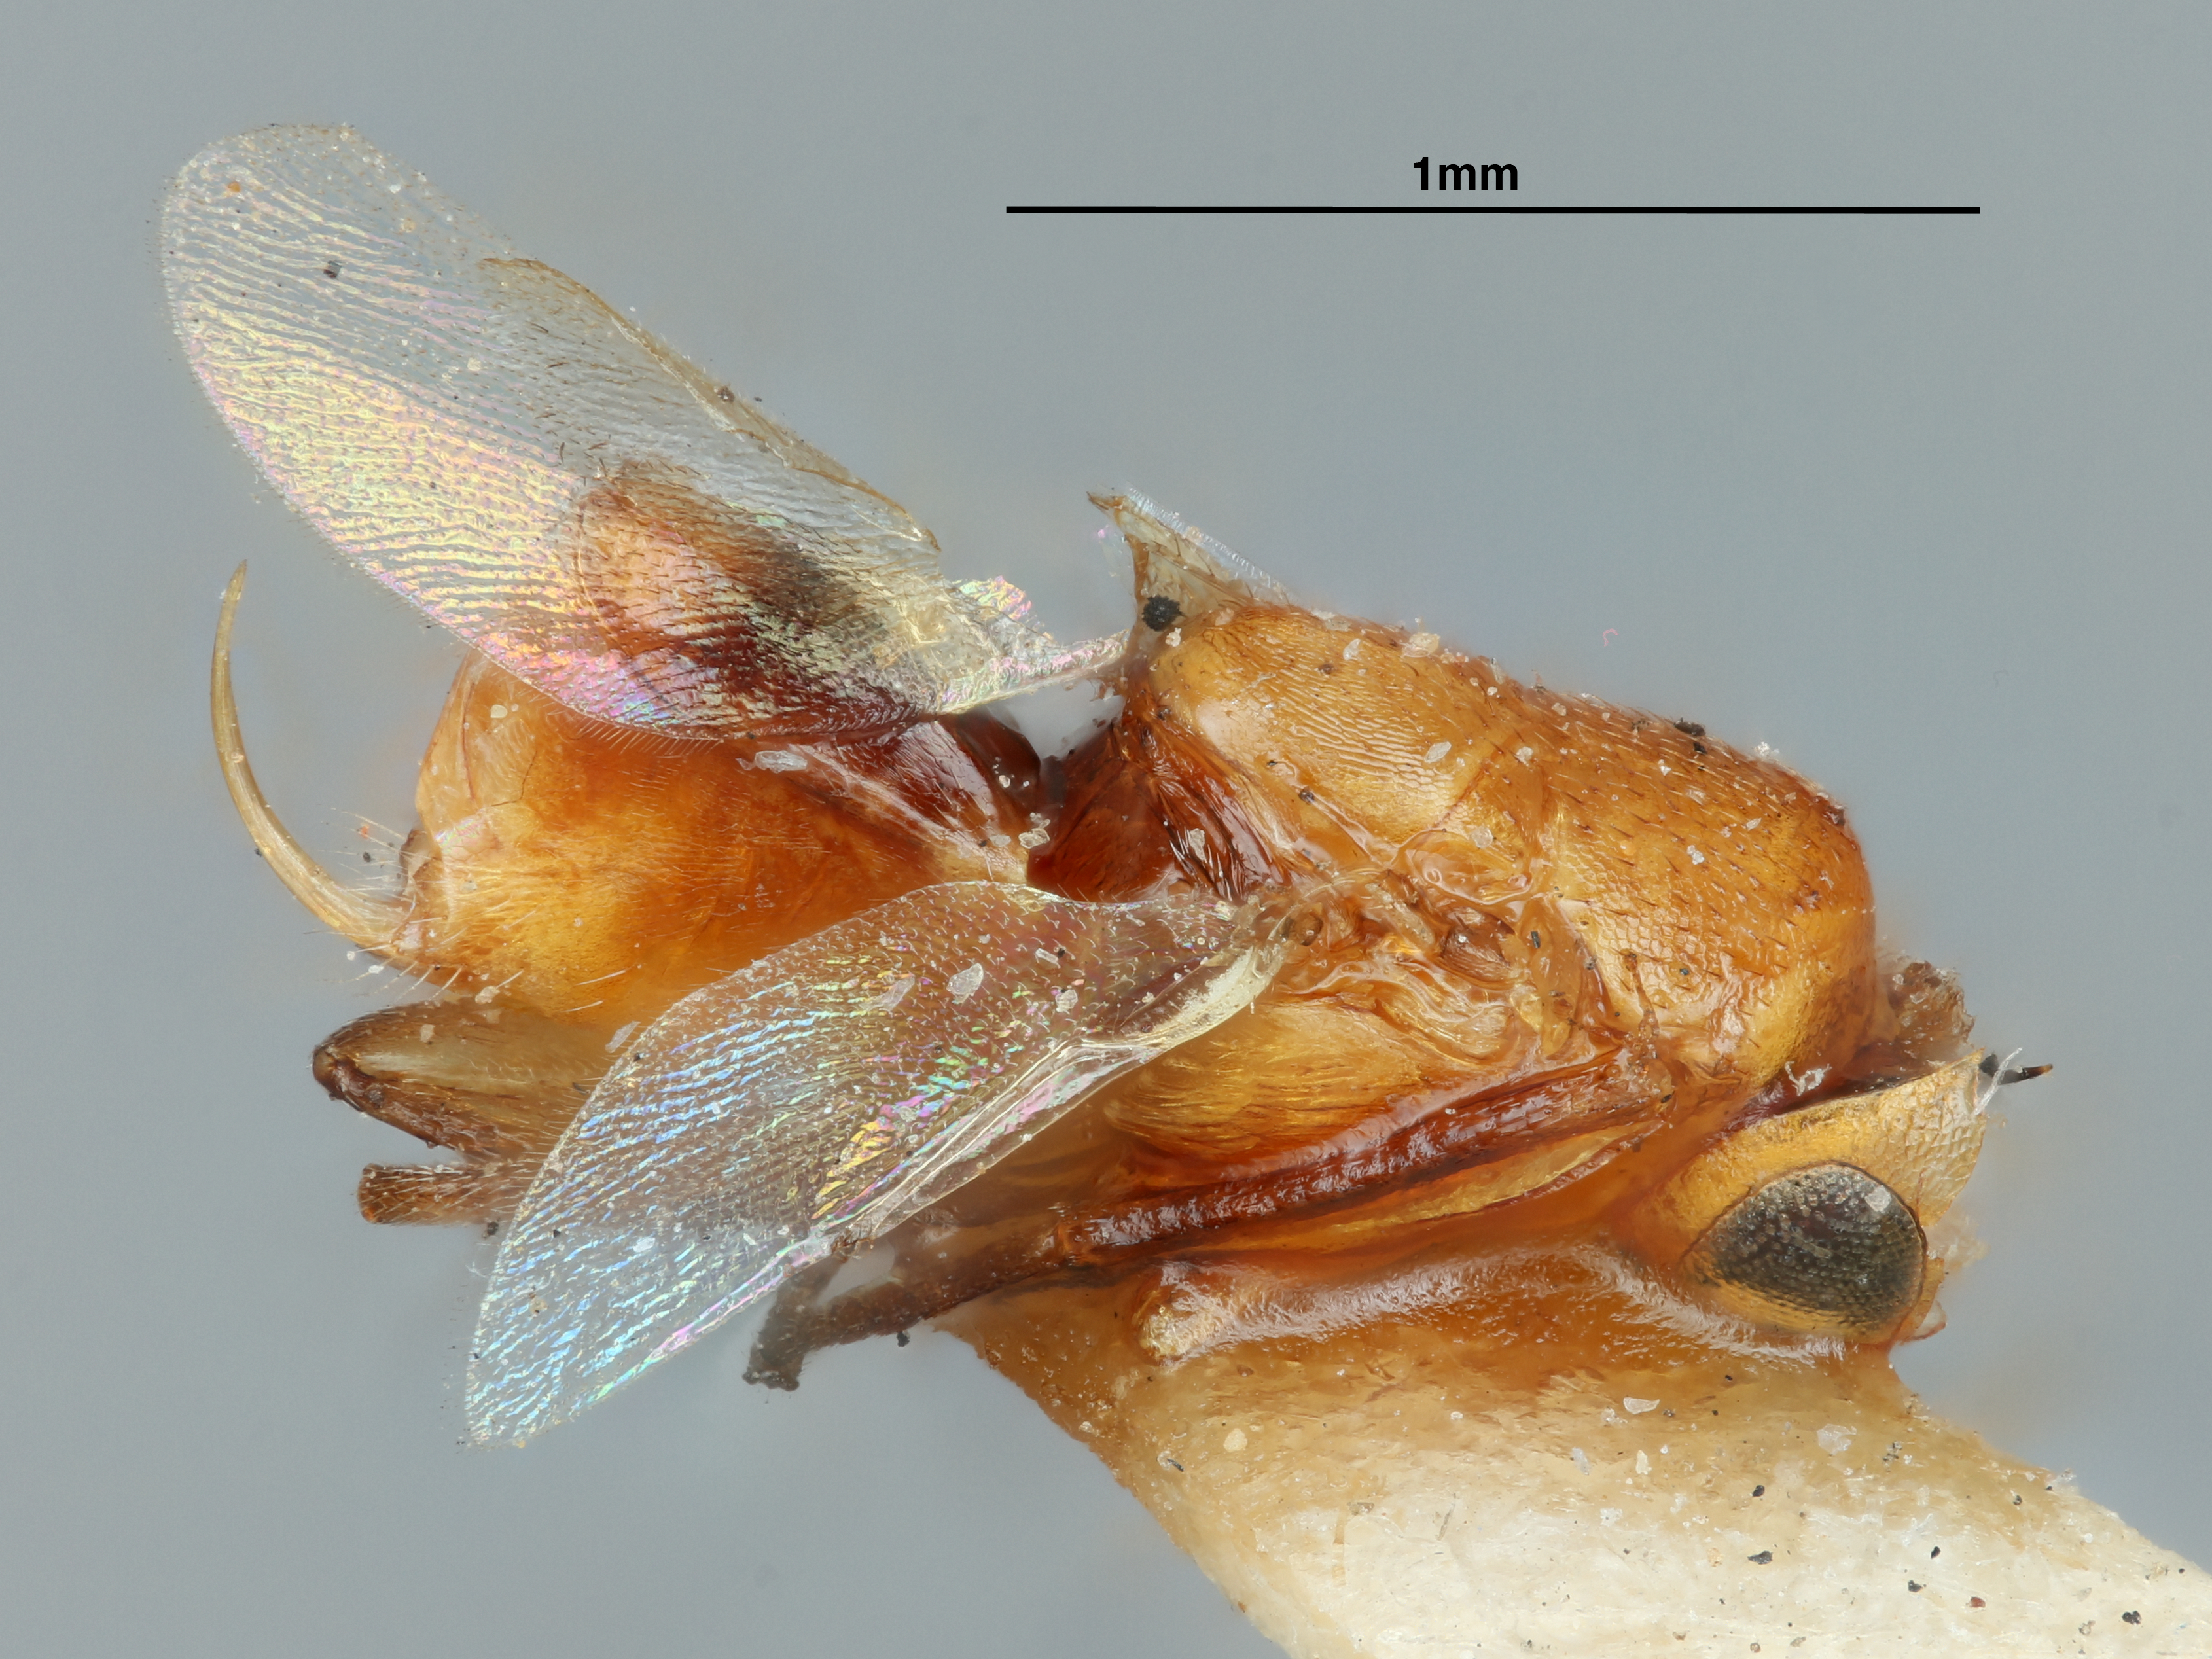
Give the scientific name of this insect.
Chestomorpha biformis
